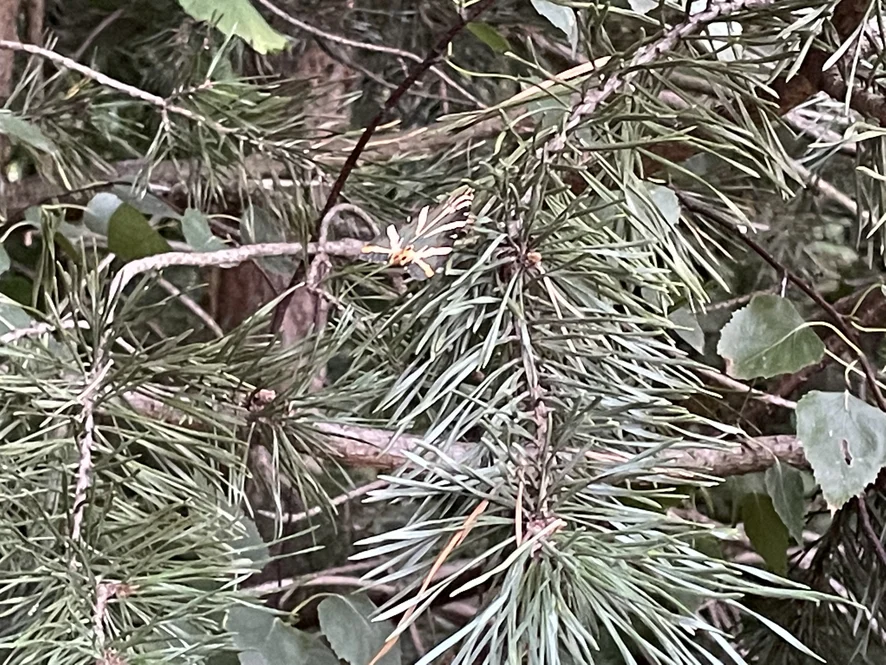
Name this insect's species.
Euplagia quadripunctaria
